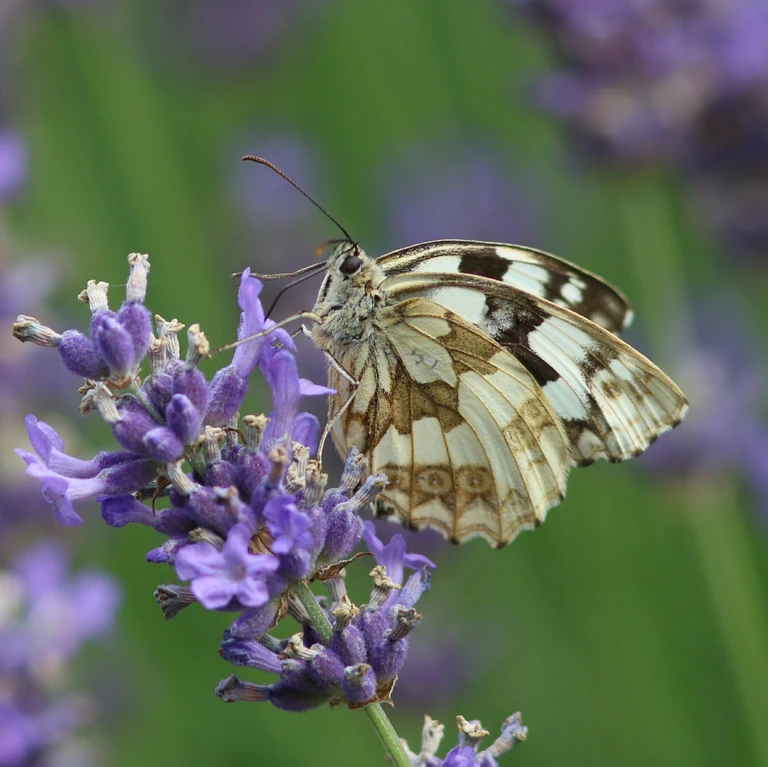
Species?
Melanargia galathea
